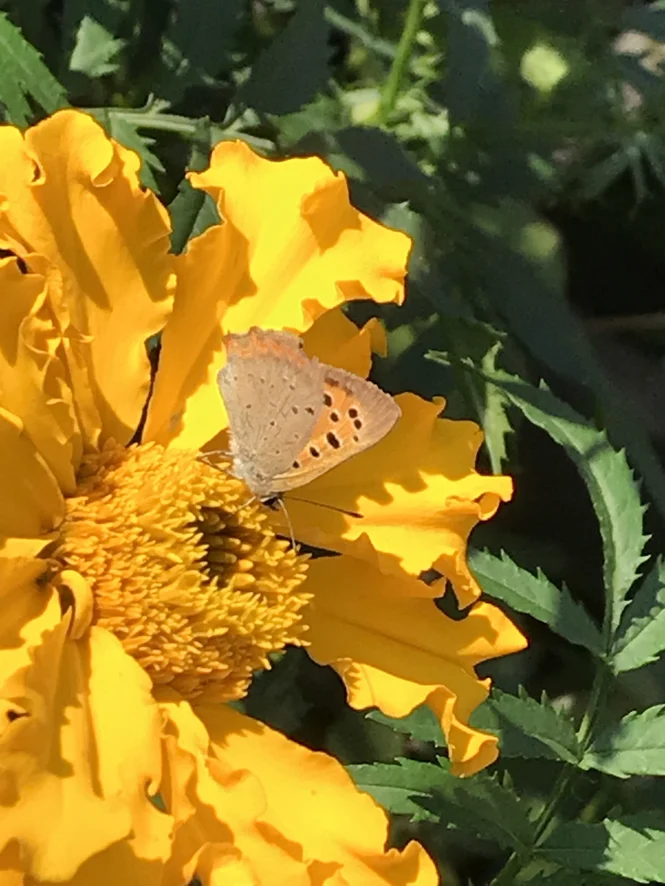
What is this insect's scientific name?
Lycaena phlaeas
